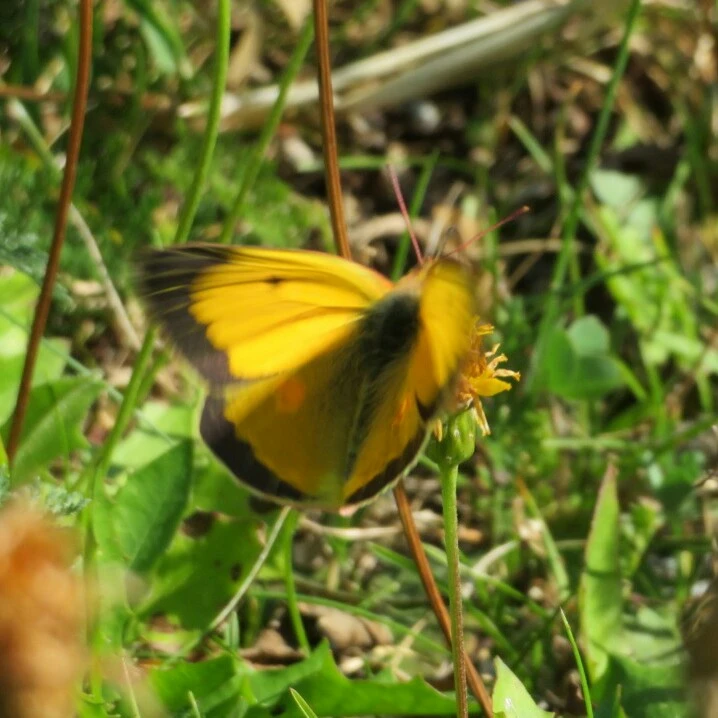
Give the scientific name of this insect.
Colias croceus
